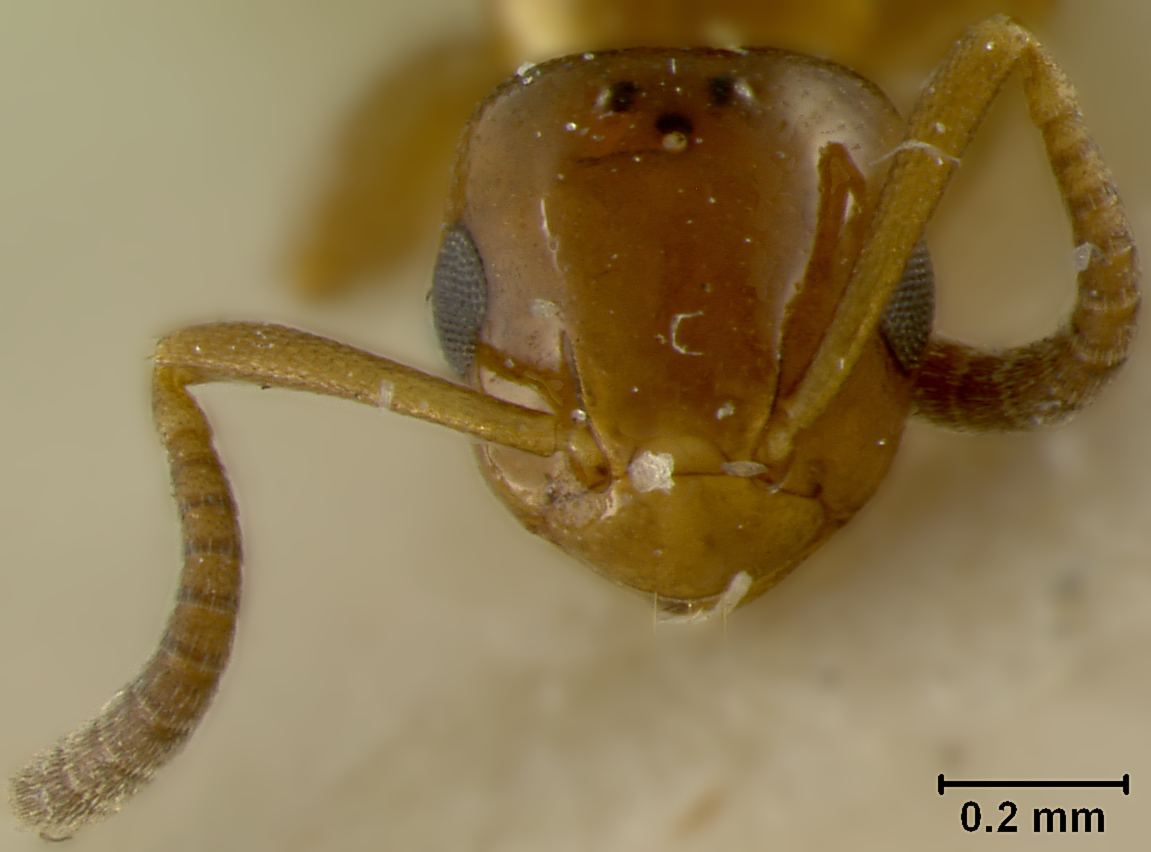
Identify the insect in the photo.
Acantholepis foreli
